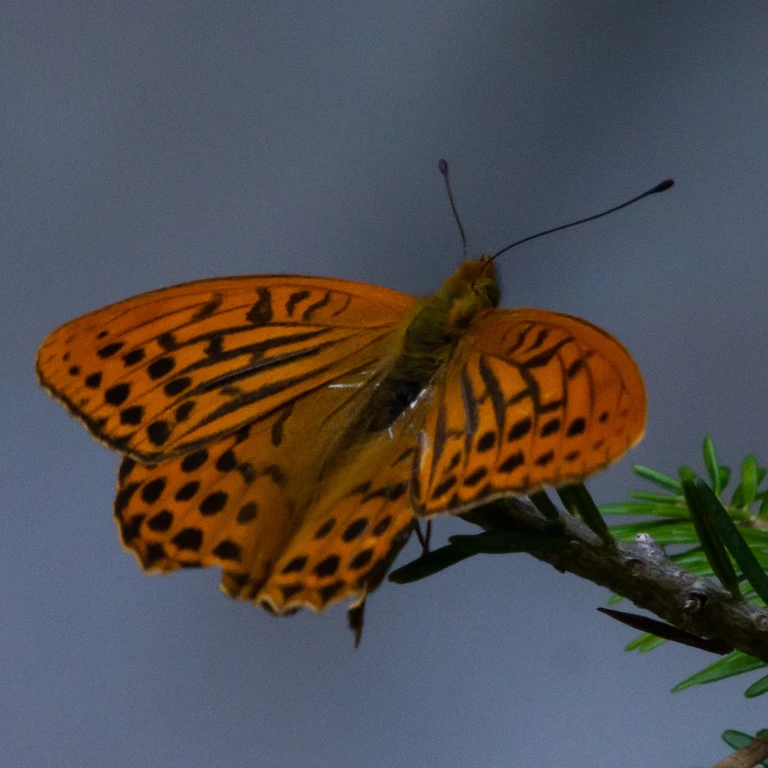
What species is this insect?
Argynnis paphia
